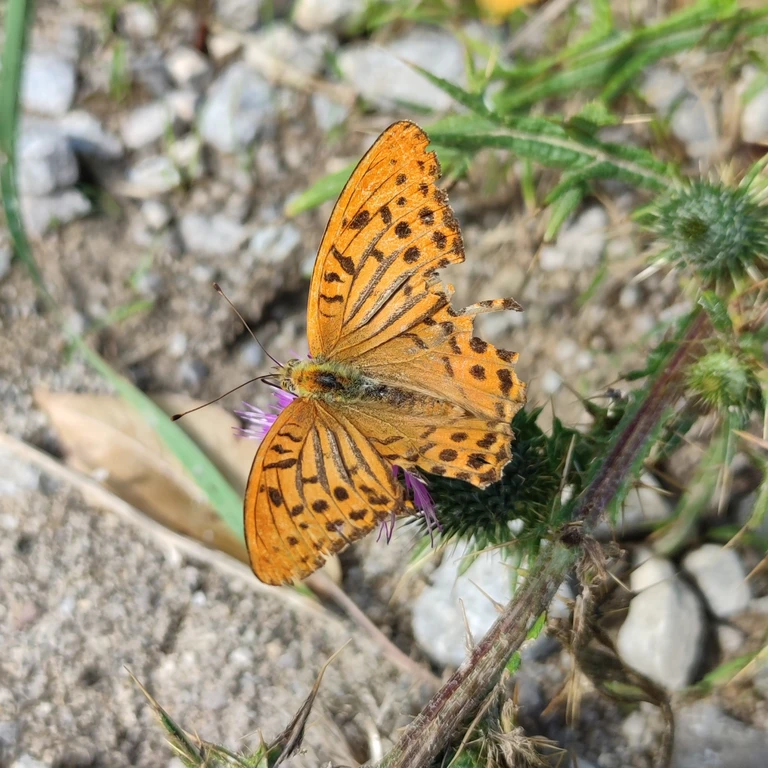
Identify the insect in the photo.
Argynnis paphia
